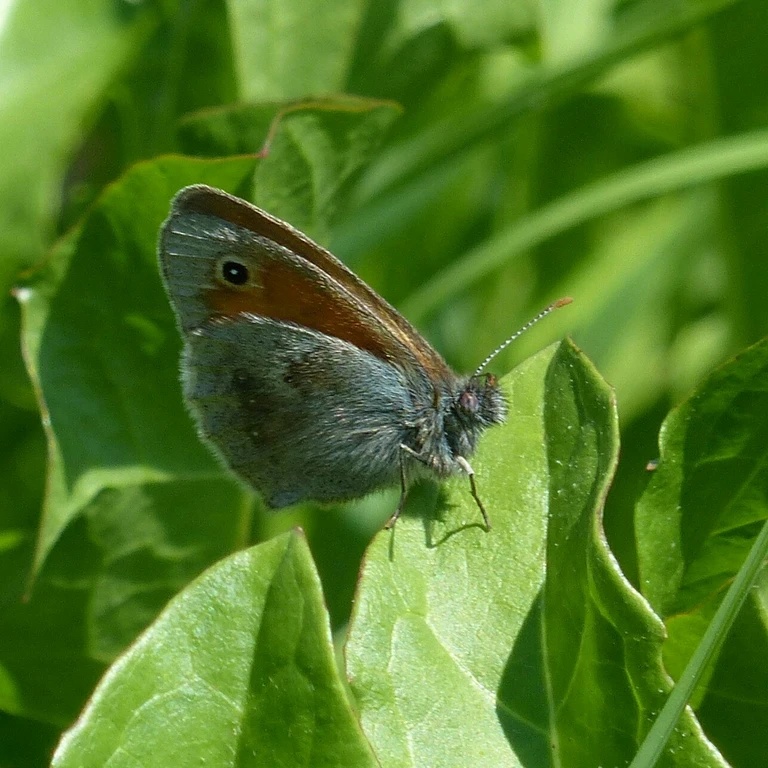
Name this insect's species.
Coenonympha pamphilus
